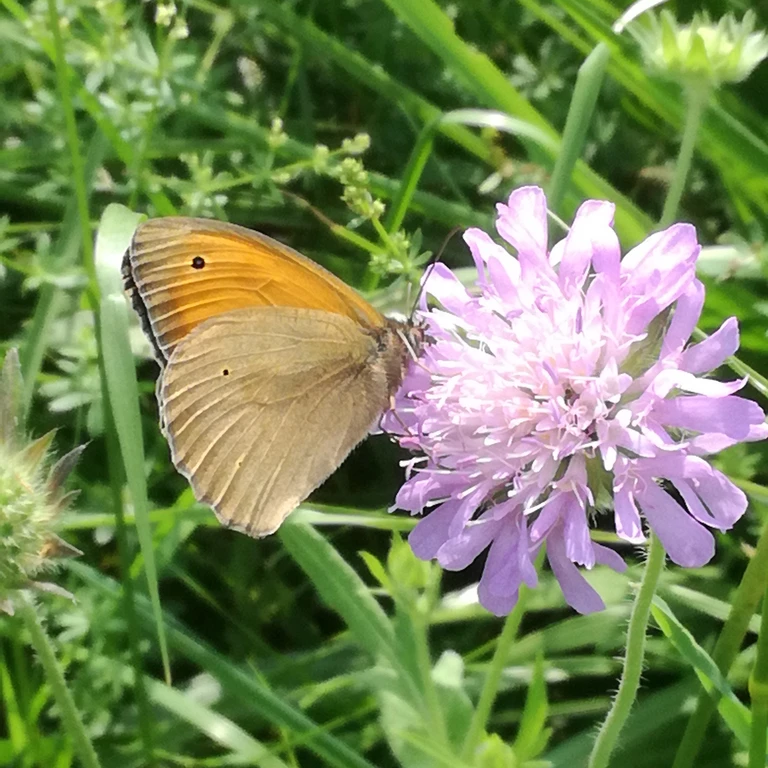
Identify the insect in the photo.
Maniola jurtina
